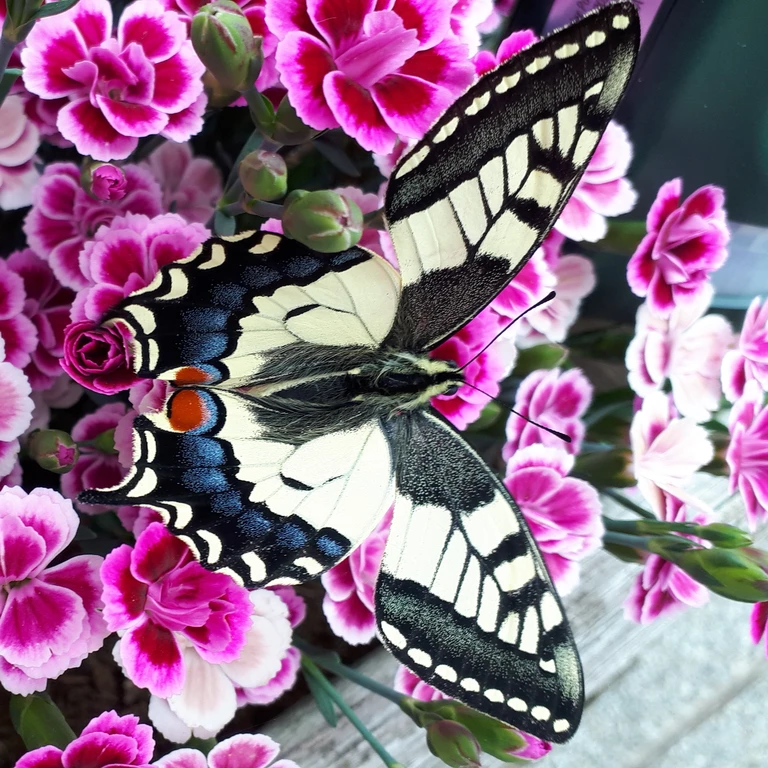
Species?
Papilio machaon
